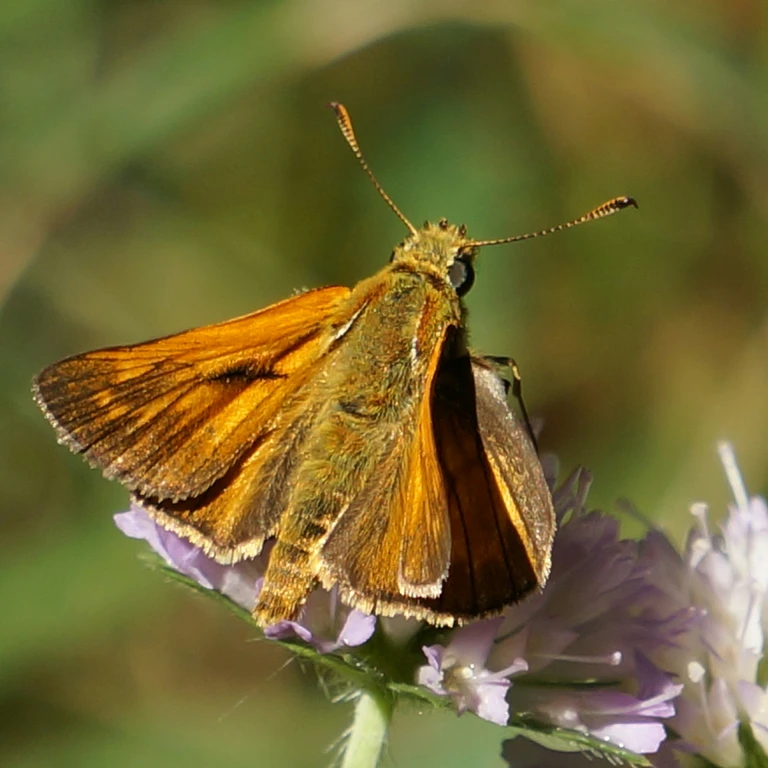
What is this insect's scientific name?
Ochlodes sylvanus (also Ochlodes venata)
